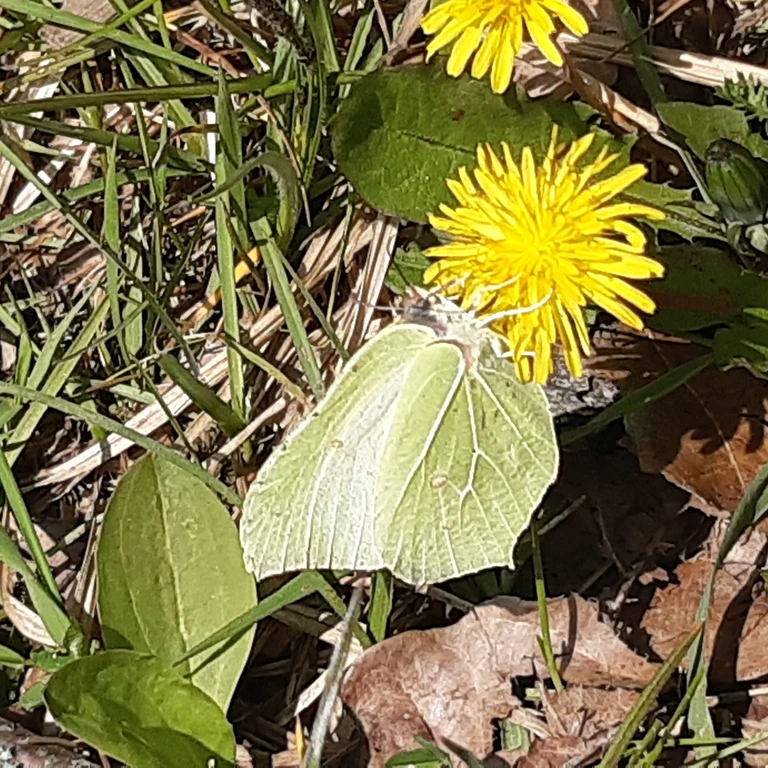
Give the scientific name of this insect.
Gonepteryx rhamni
